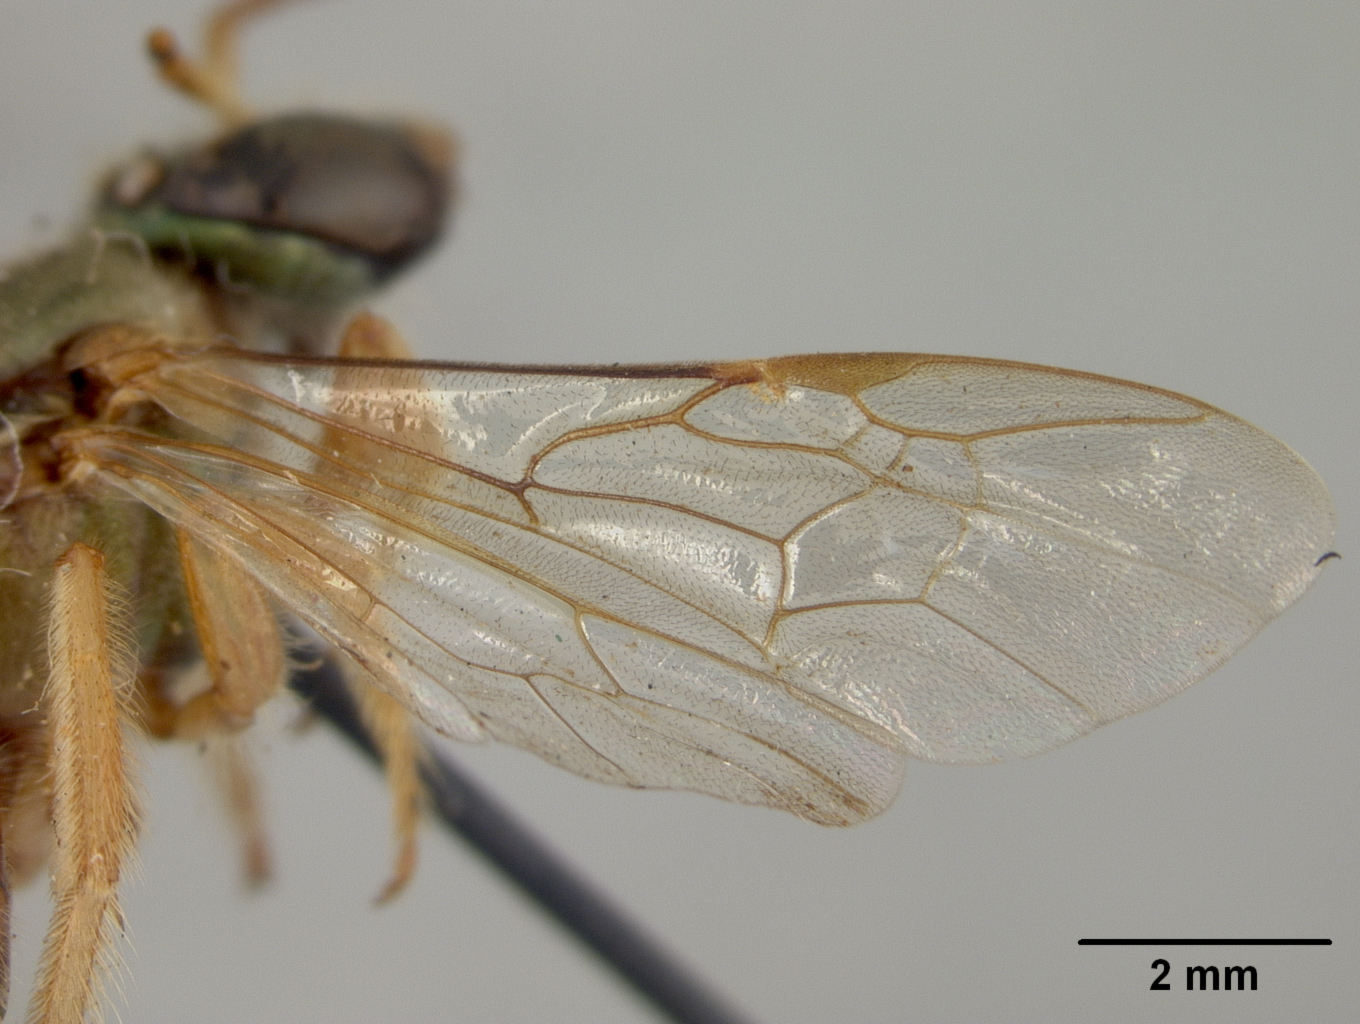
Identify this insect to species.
Megalopta tabascana
